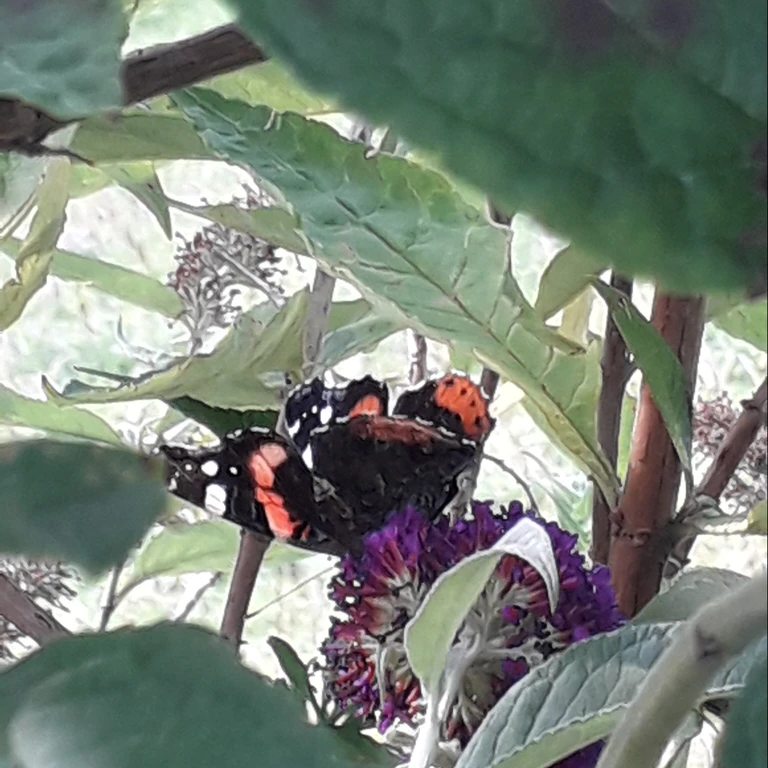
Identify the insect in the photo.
Vanessa atalanta
